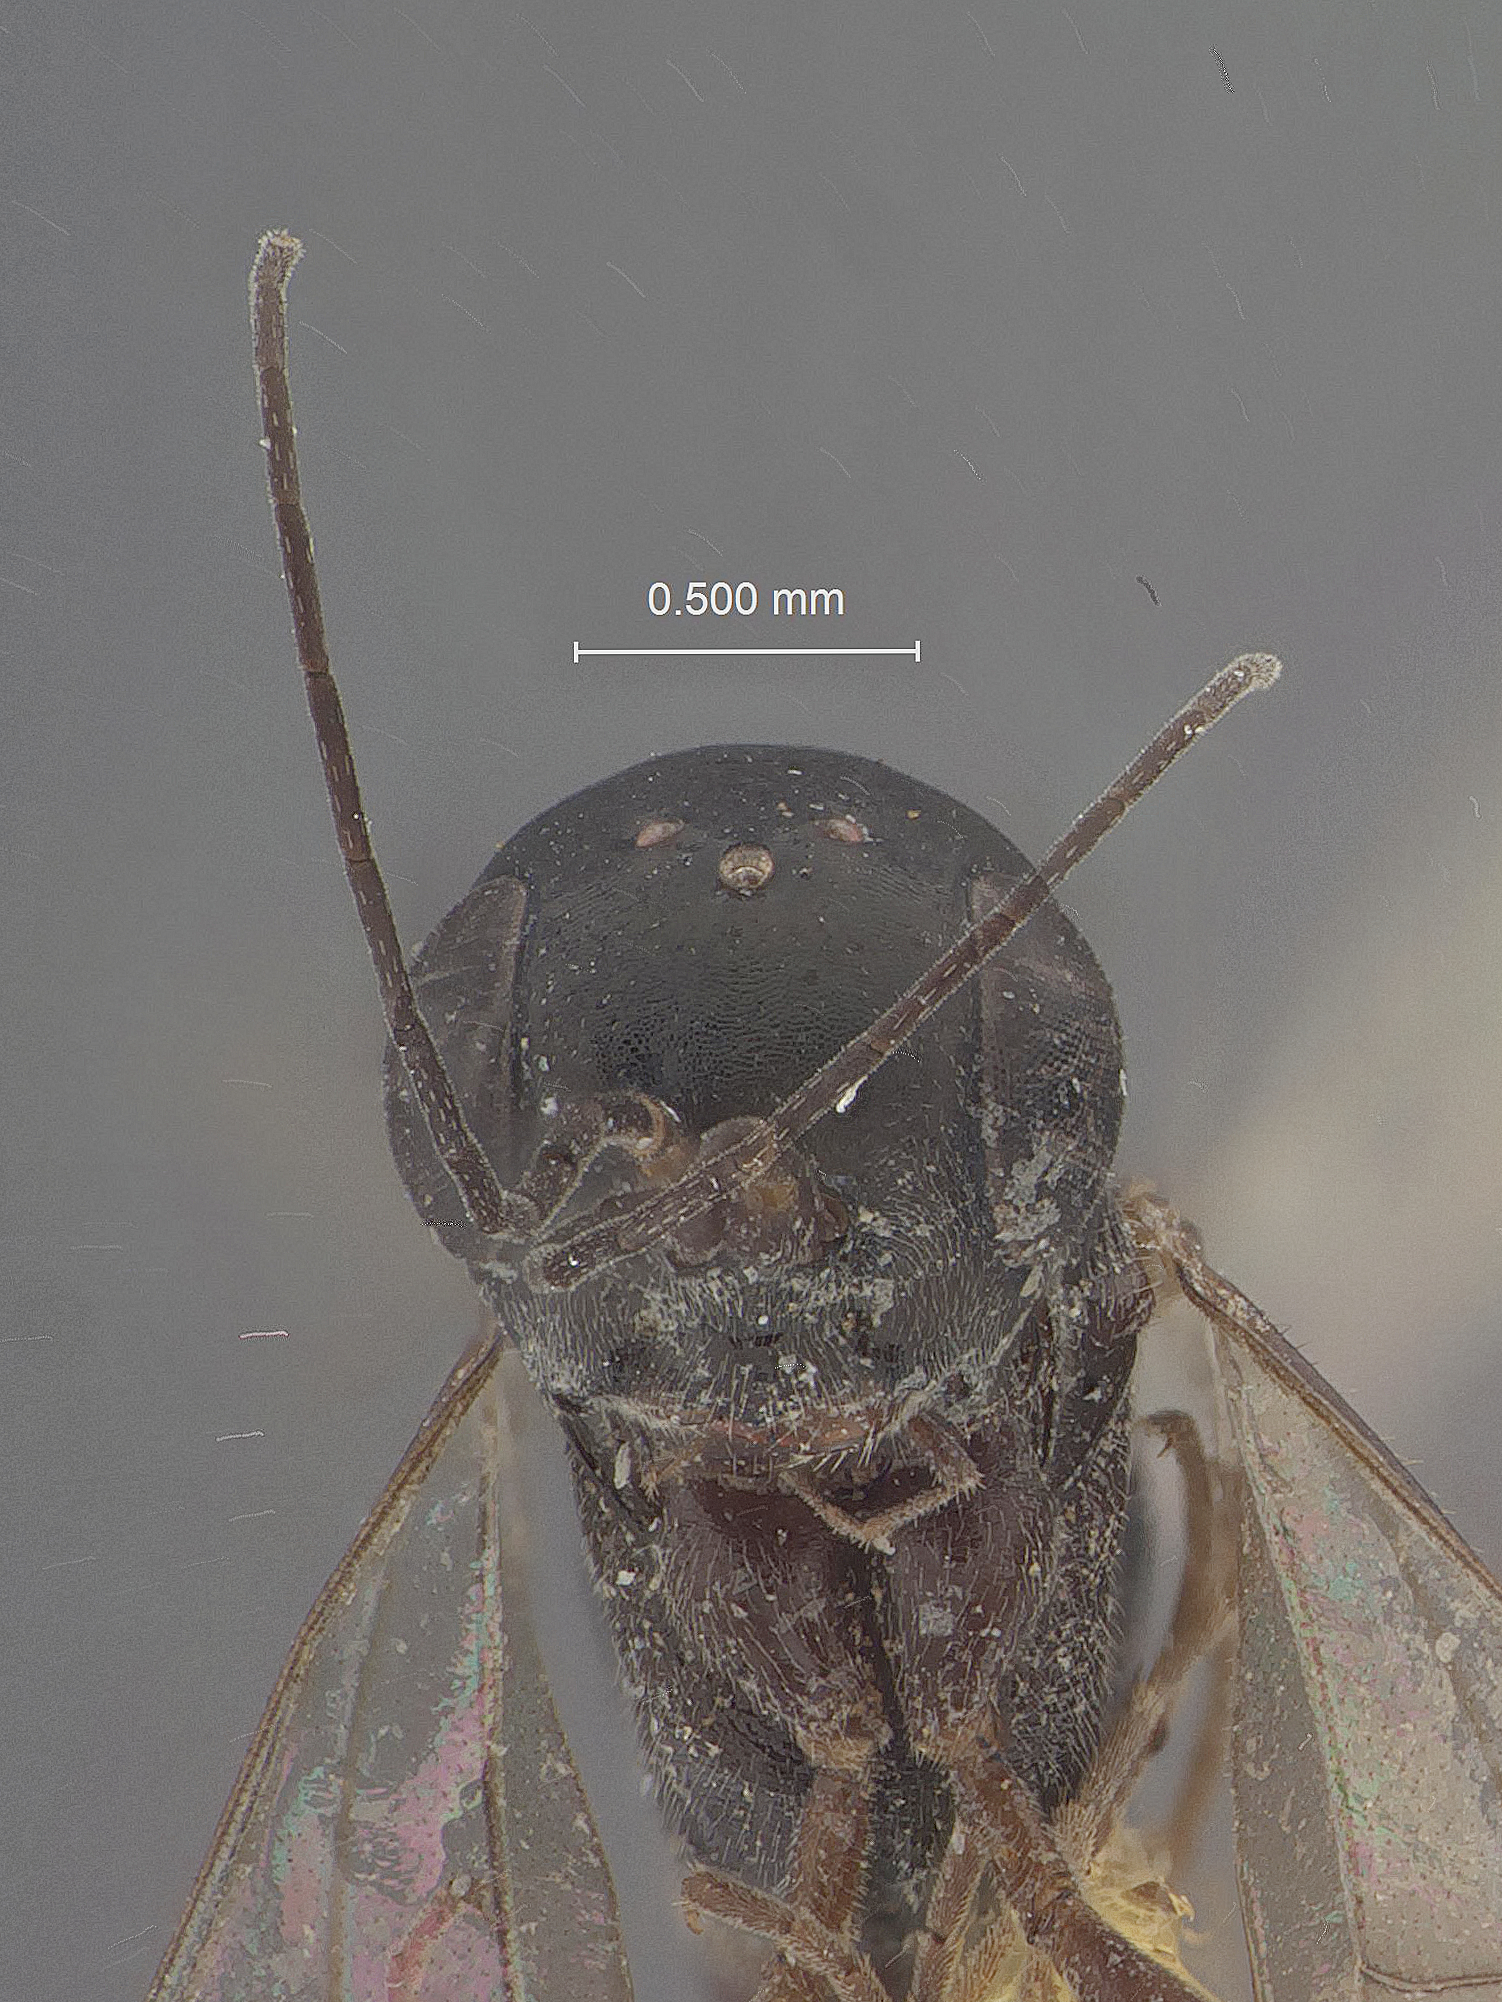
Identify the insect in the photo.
Aulacus aneurus
